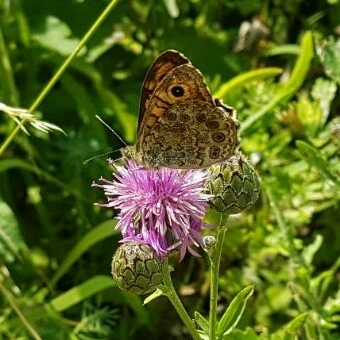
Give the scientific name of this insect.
Lasiommata maera (also Pararge maera)
